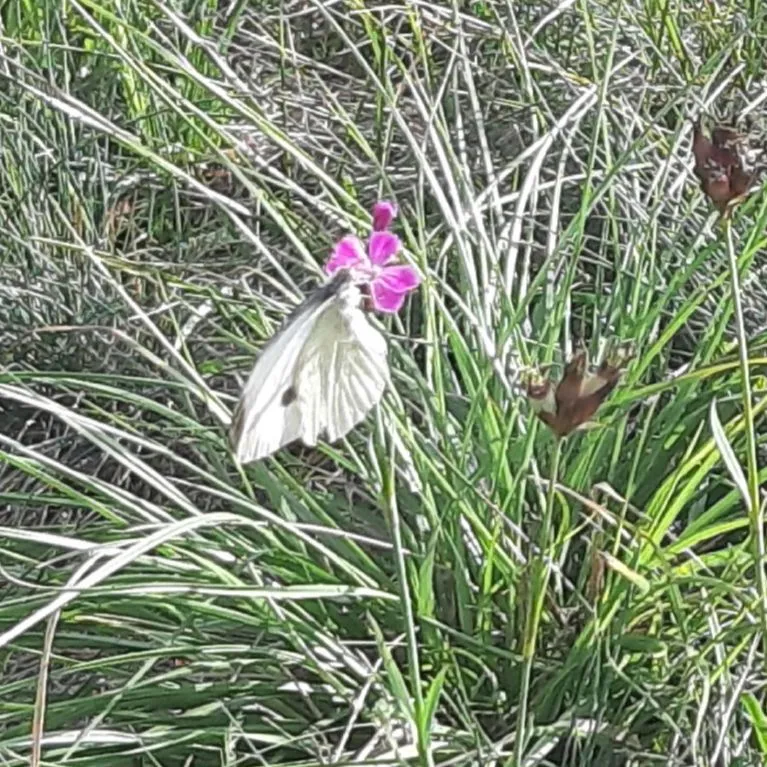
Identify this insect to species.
Pieris brassicae
